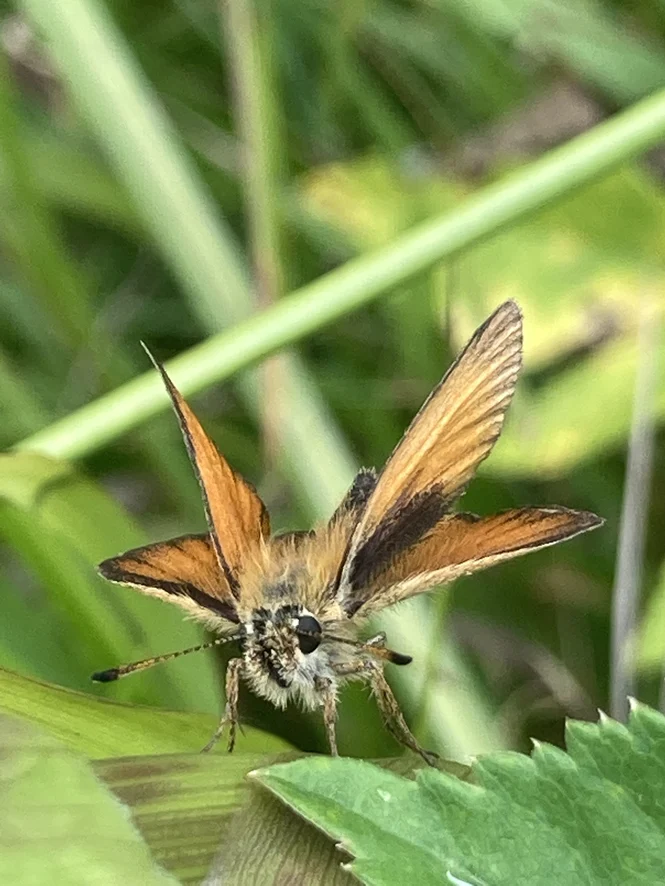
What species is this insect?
Thymelicus lineola
